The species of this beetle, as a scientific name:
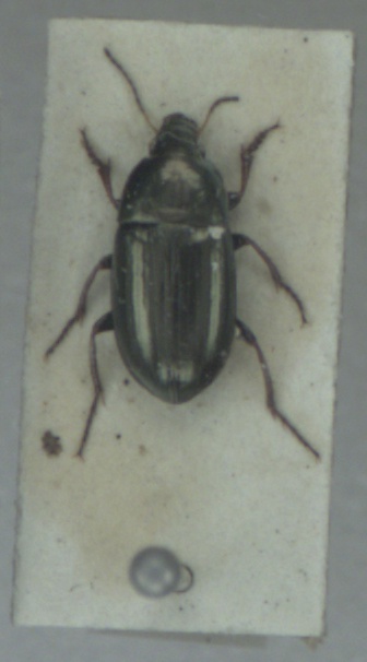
Amara aenea
